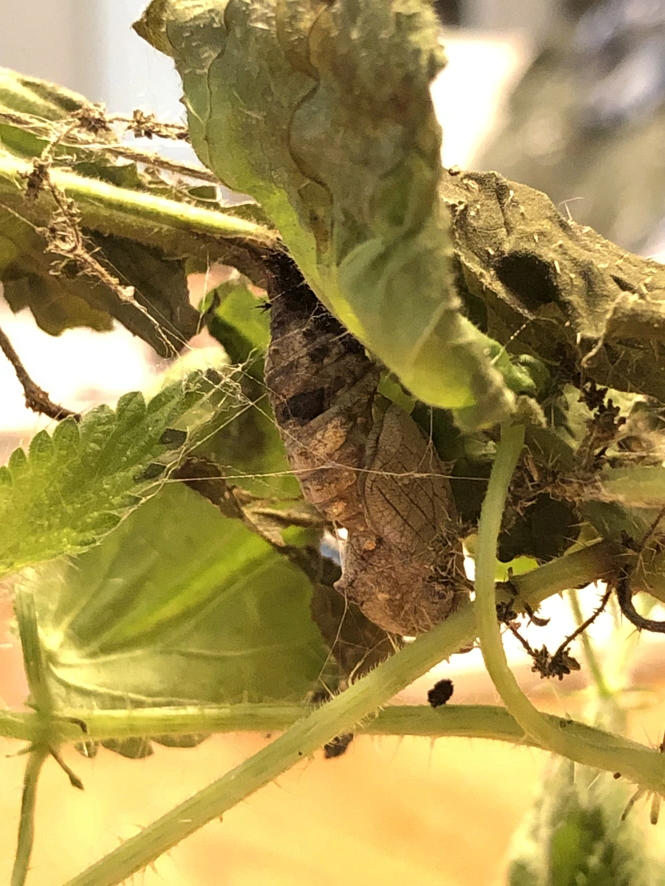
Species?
Vanessa atalanta
